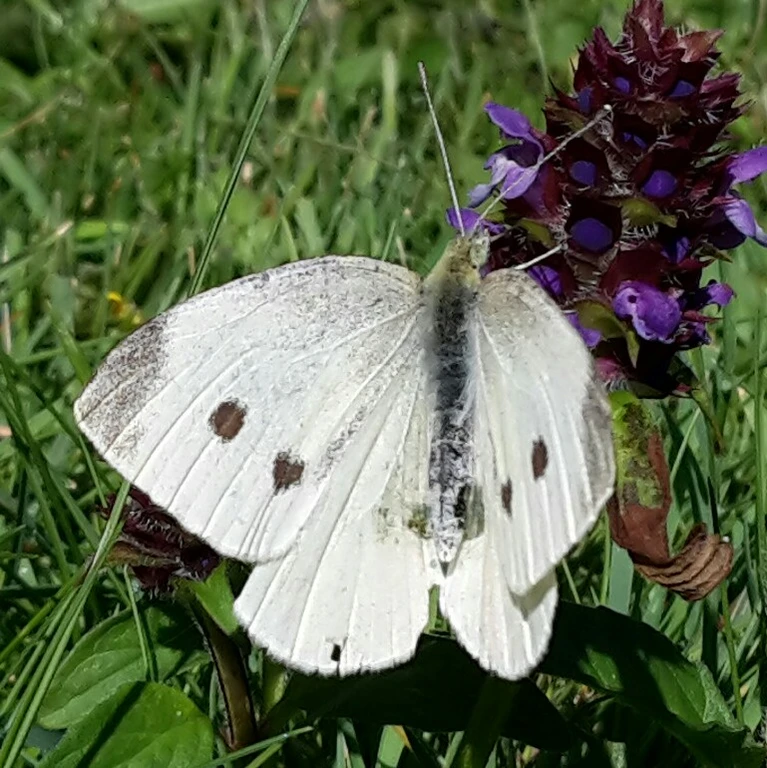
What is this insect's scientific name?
Pieris rapae
